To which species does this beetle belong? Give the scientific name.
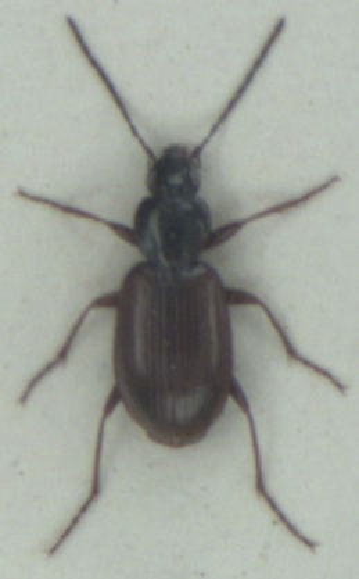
Agonum fuliginosum
